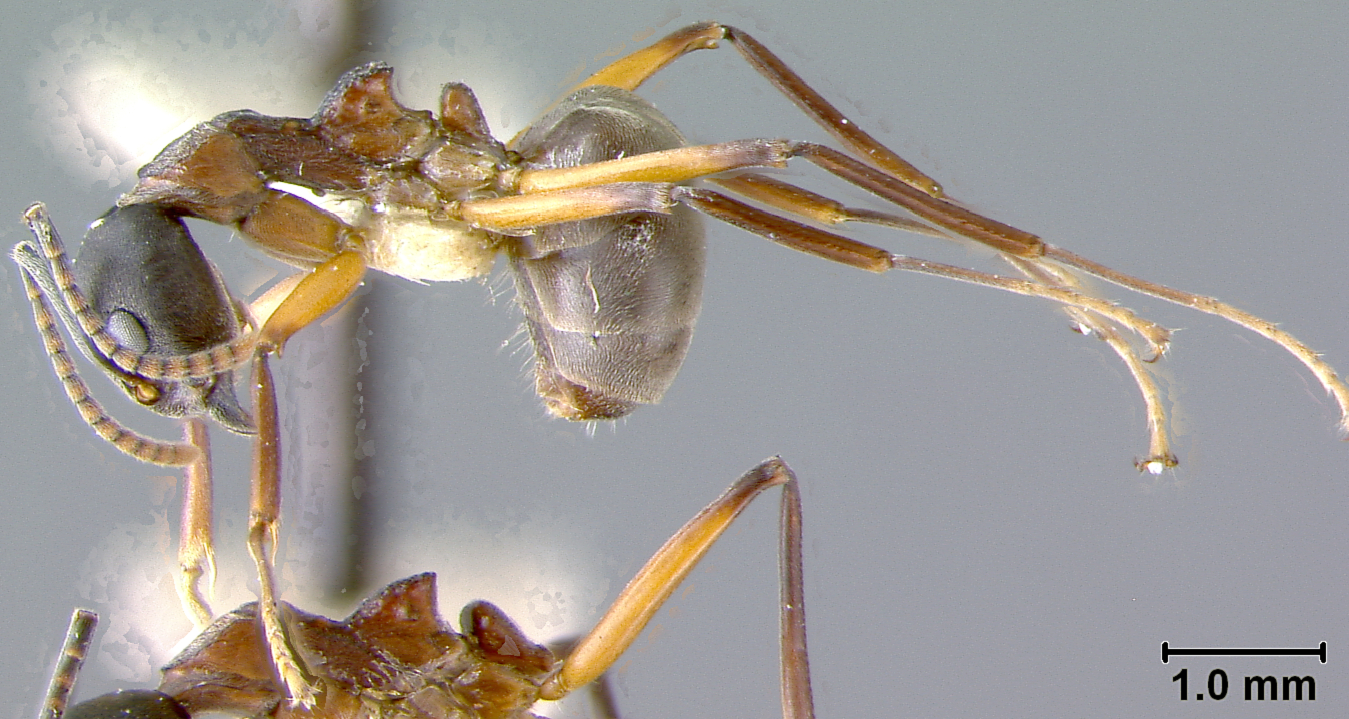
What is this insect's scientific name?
Dolichoderus feae
